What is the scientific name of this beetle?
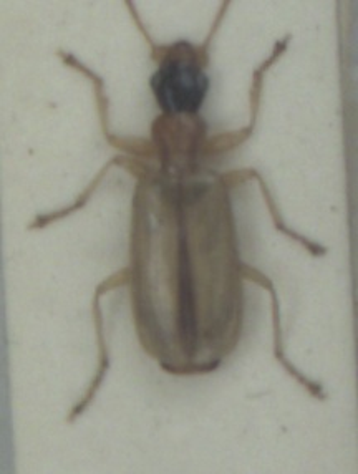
Demetrias atricapillus
